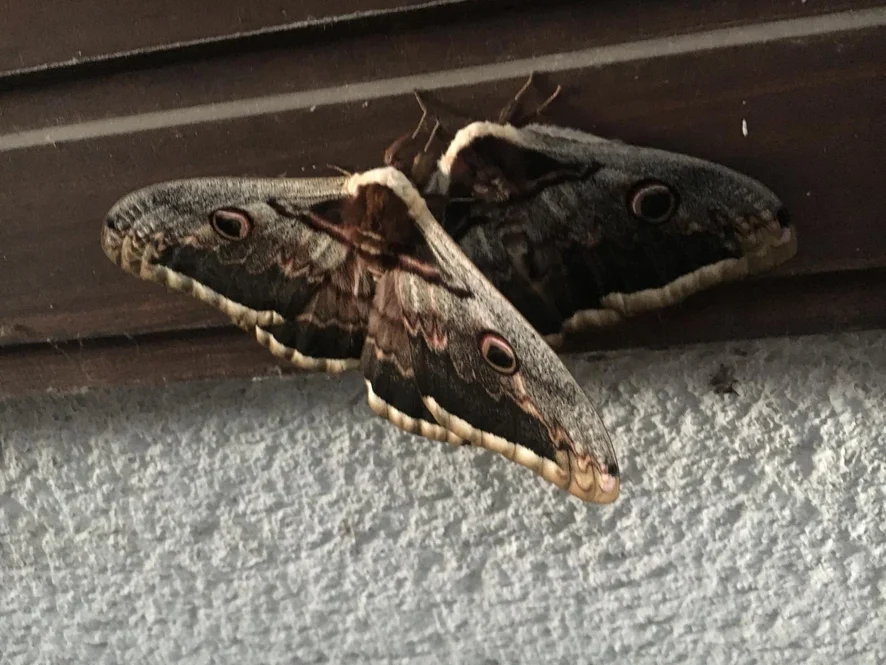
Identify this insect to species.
Saturnia pyri
